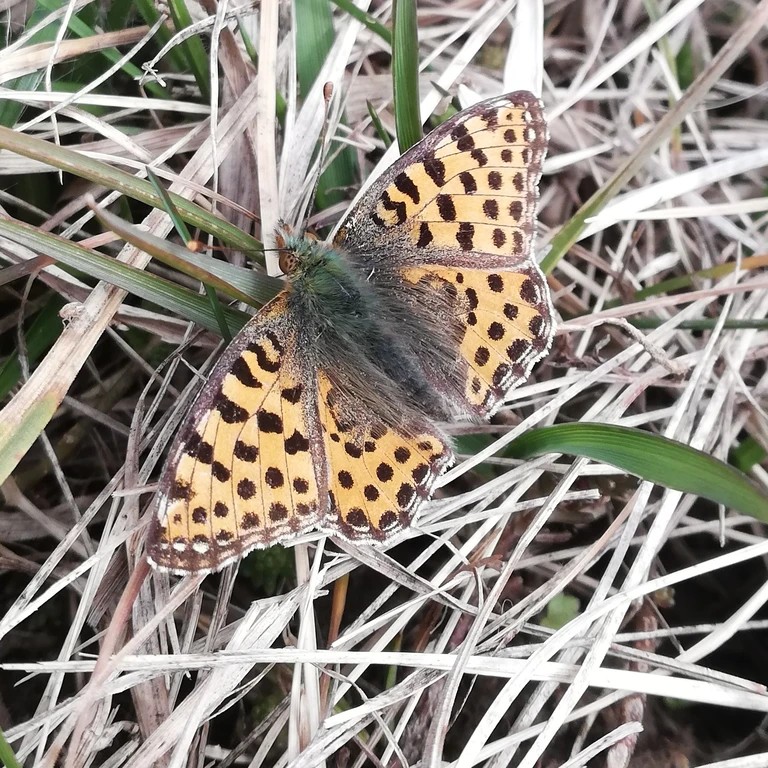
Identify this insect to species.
Issoria lathonia
